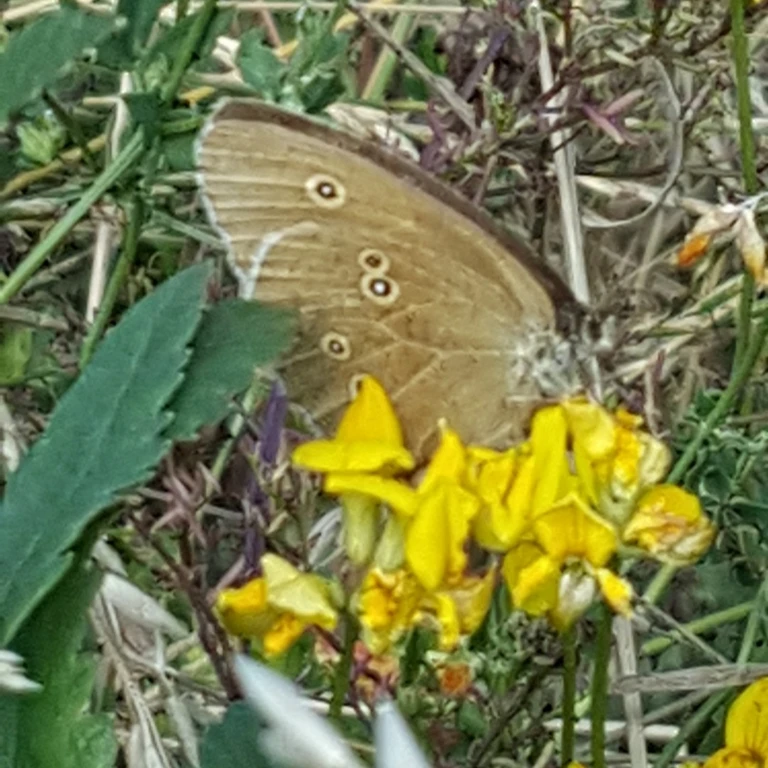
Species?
Aphantopus hyperantus
